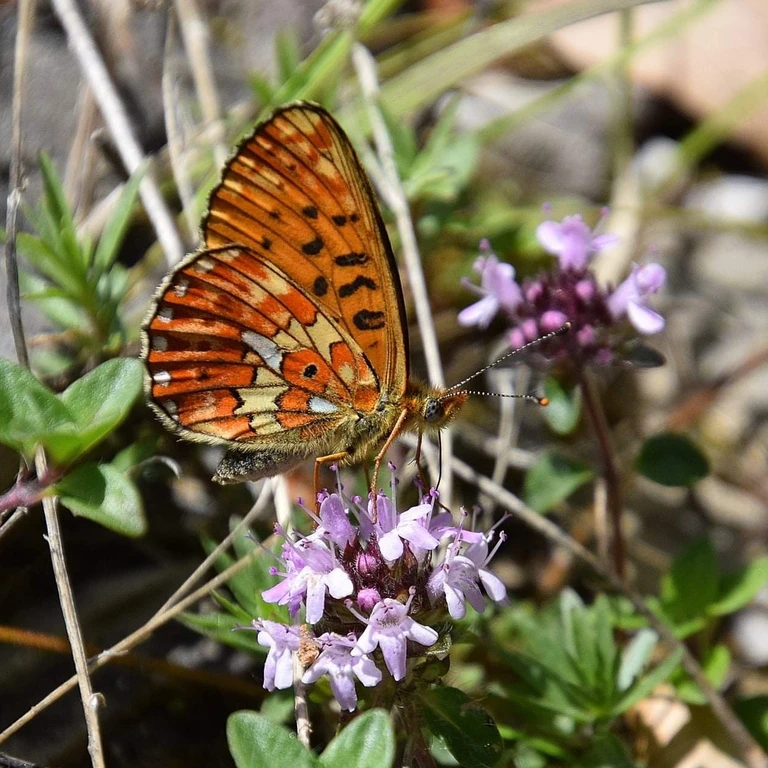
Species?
Boloria euphrosyne (also Clossiana euphrosyne)
